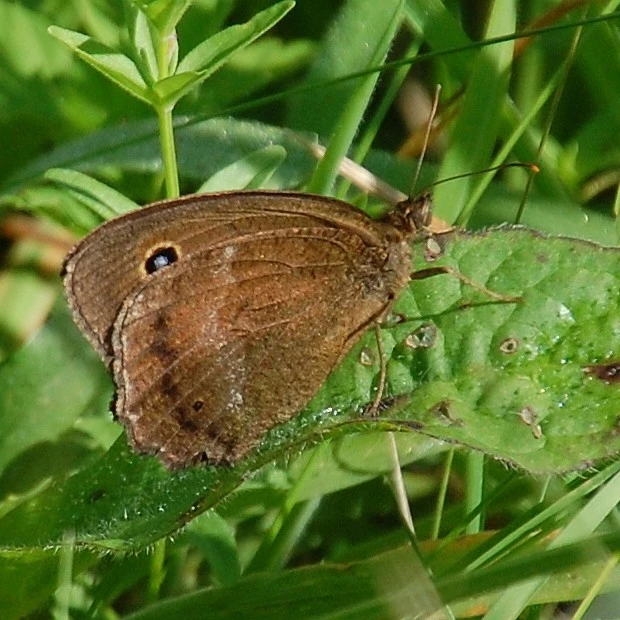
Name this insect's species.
Minois dryas
